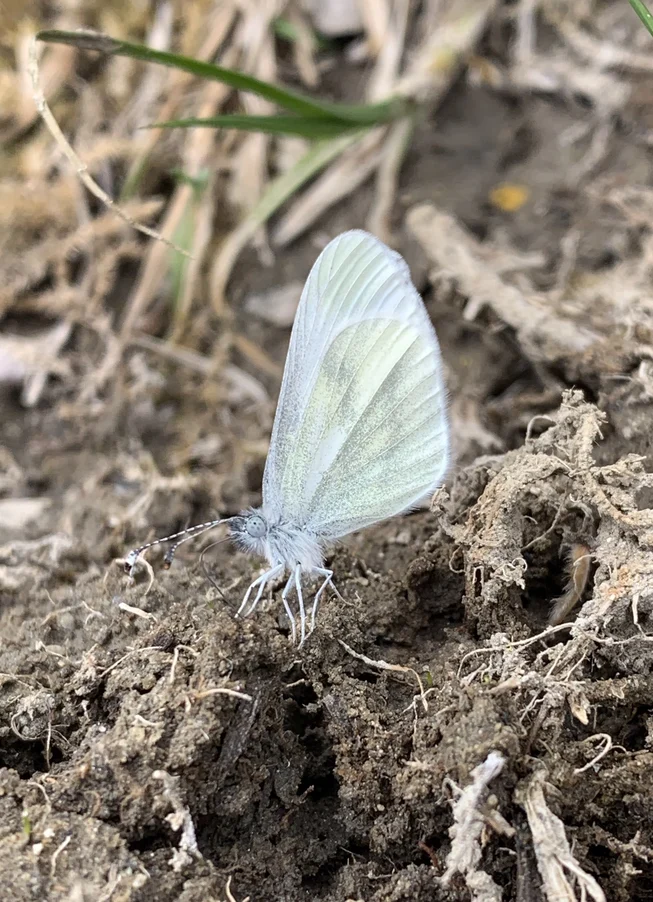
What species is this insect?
Leptidea sinapis/juvernica
